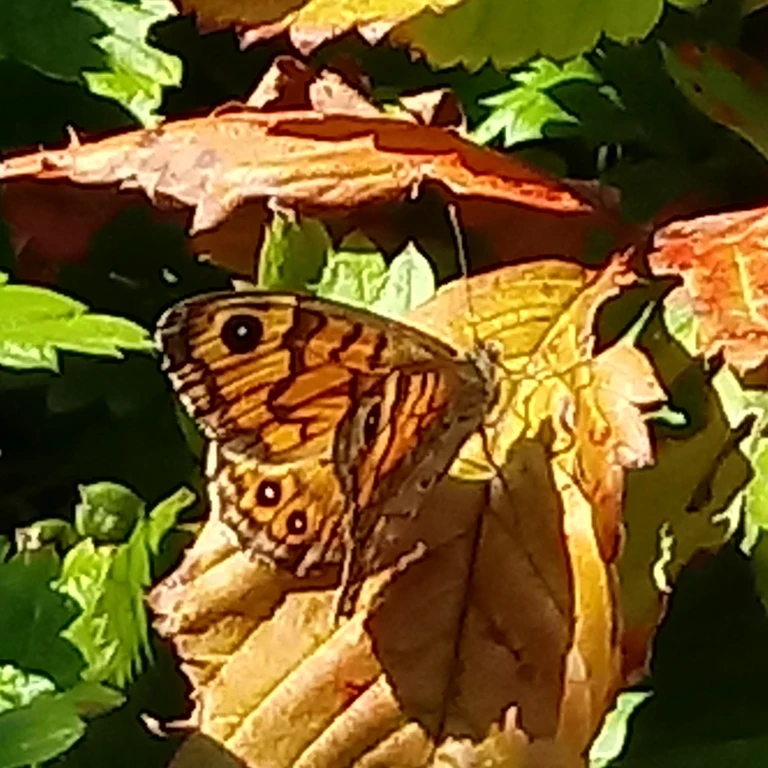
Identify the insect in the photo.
Lasiommata megera (also Pararge megera)
